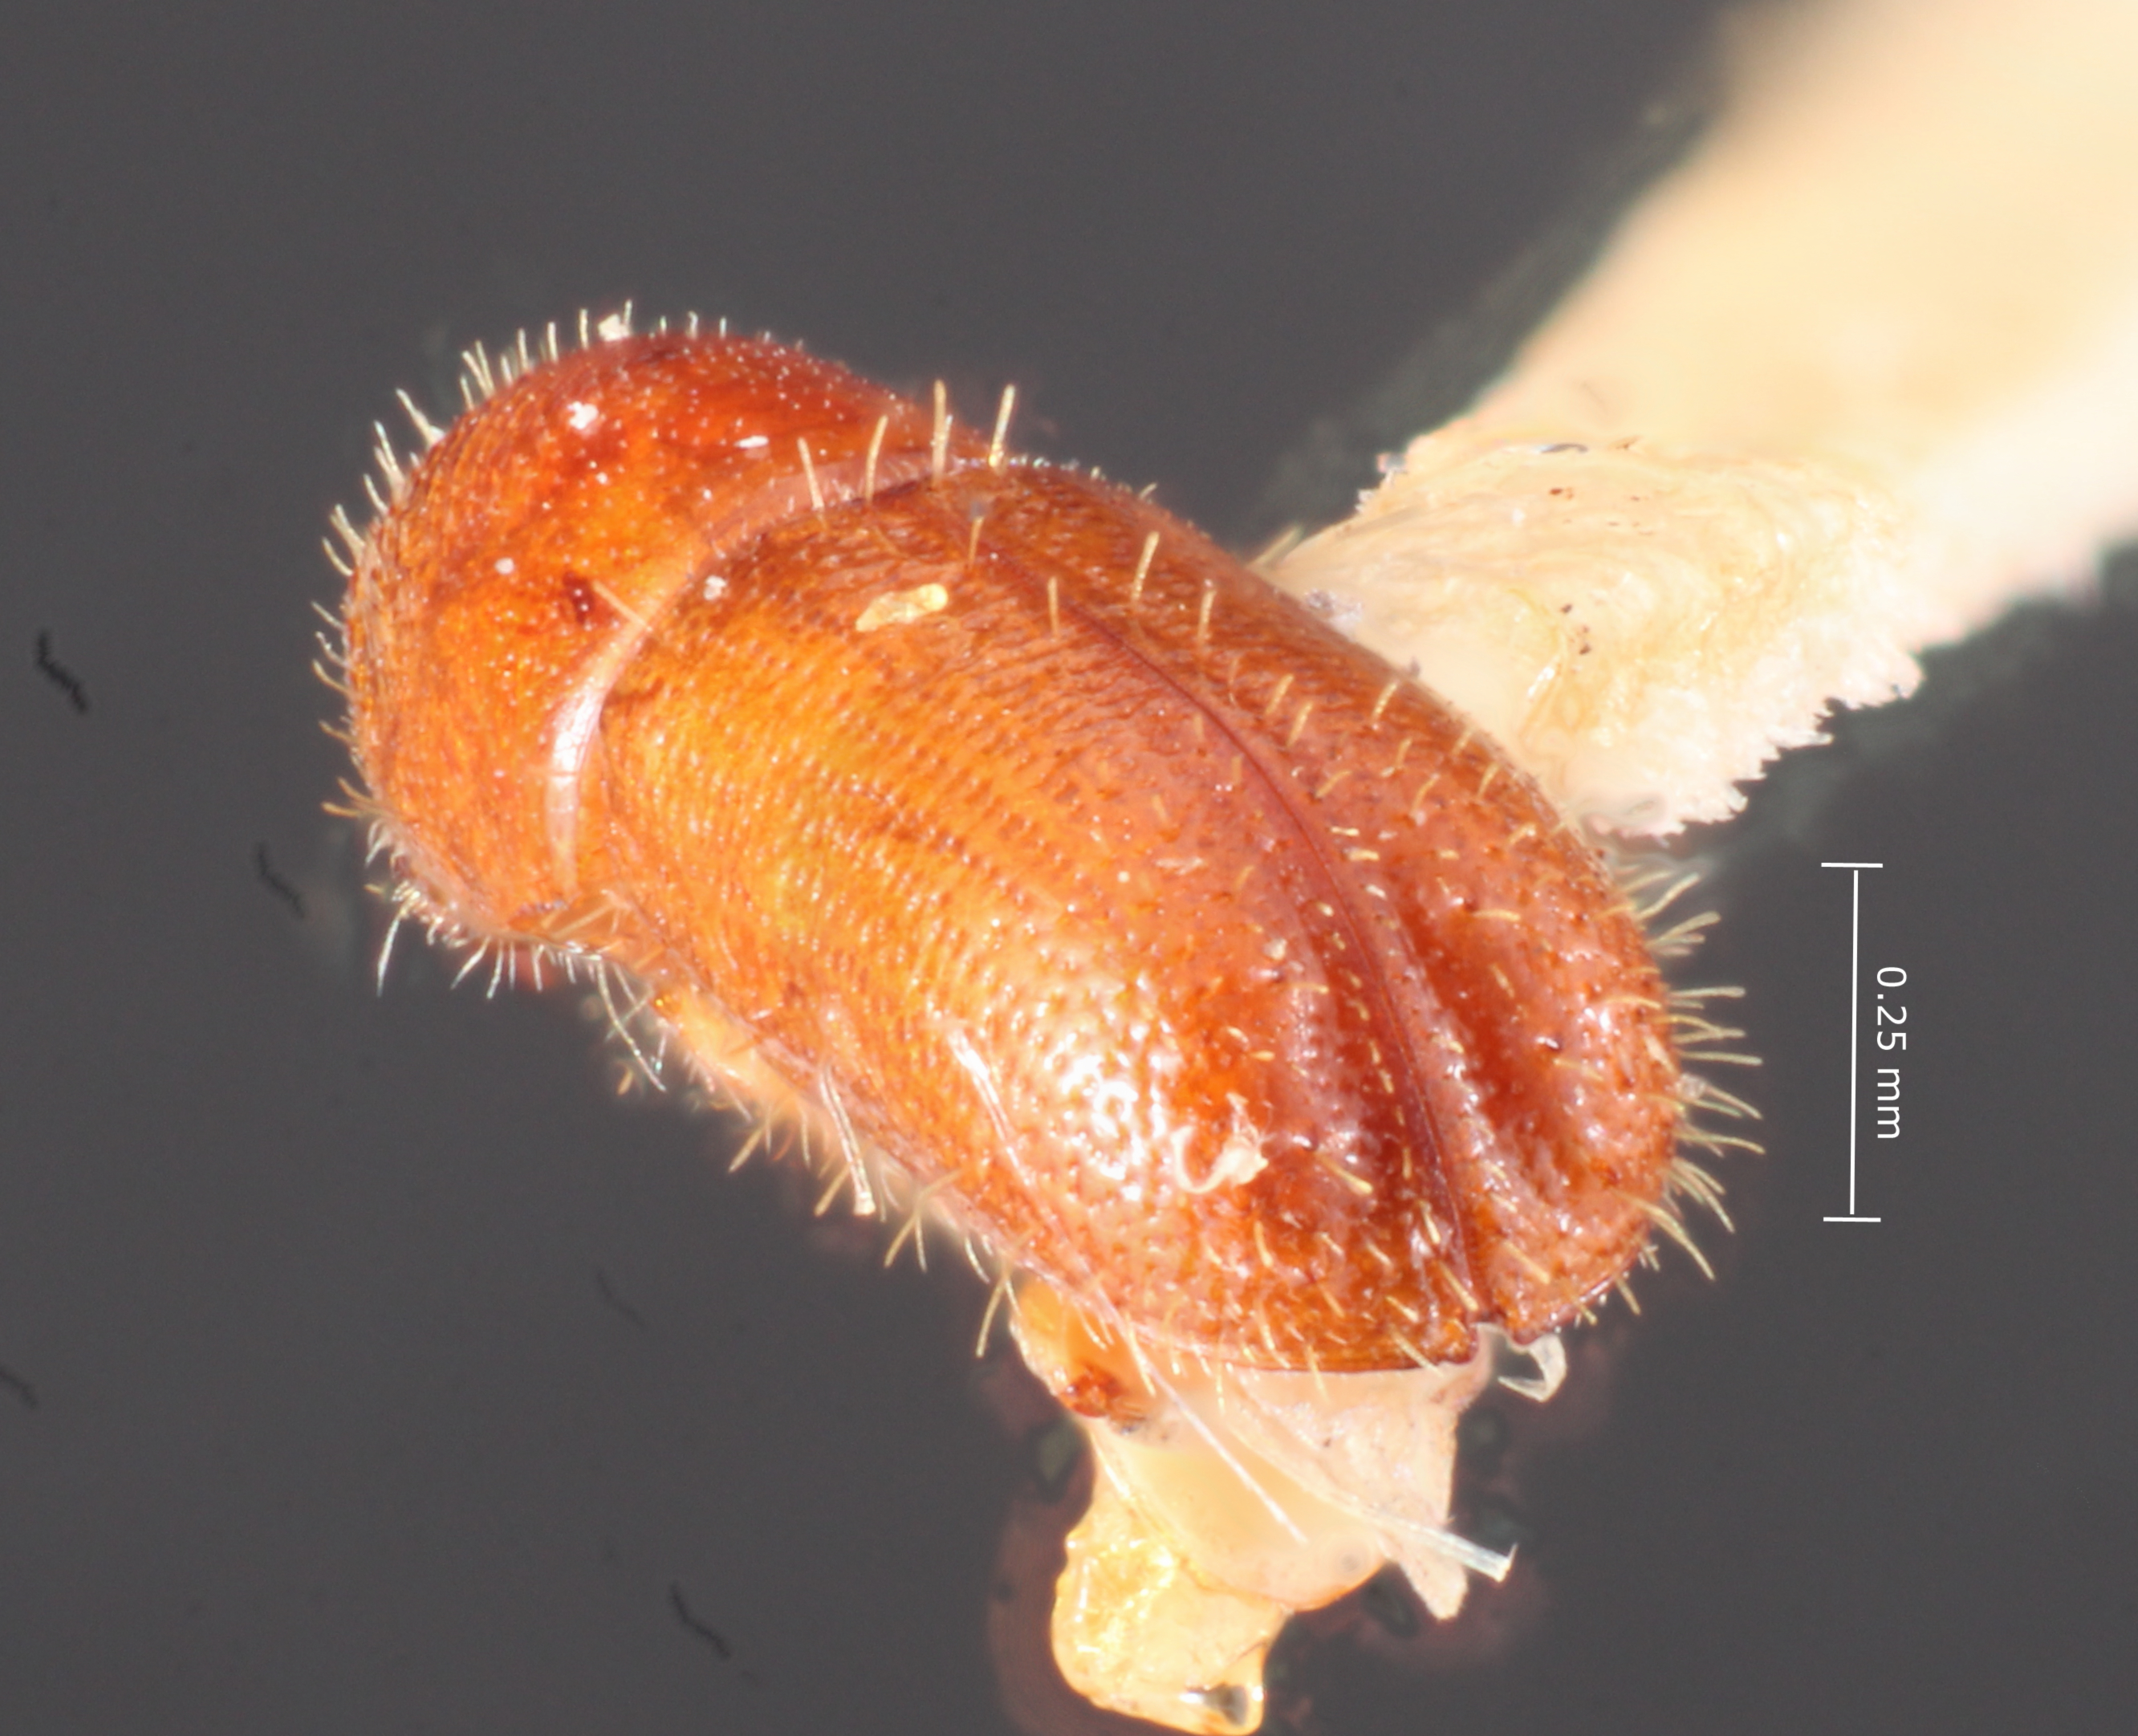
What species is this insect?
Gnatholeptus mandibularis
